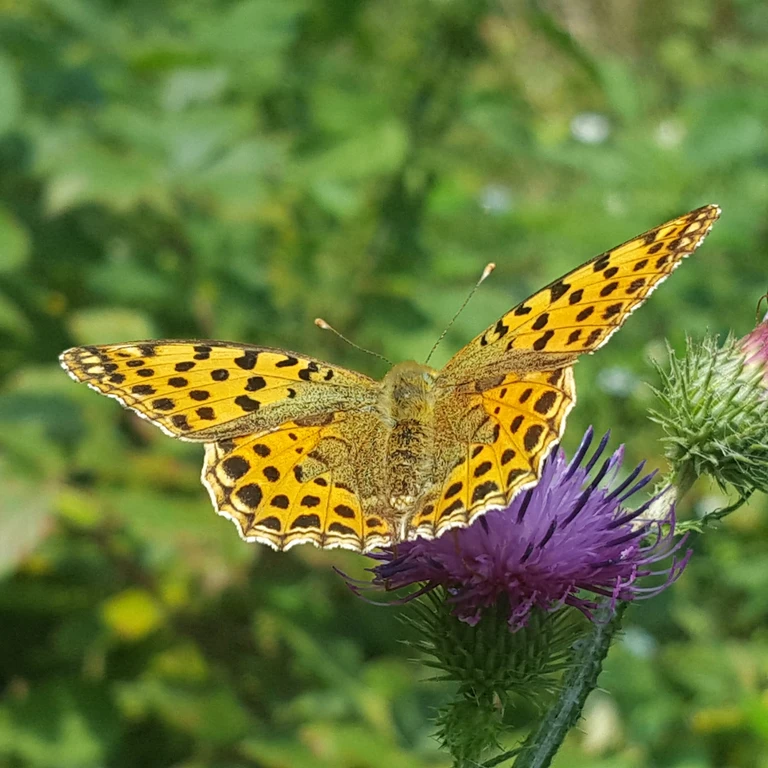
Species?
Issoria lathonia
